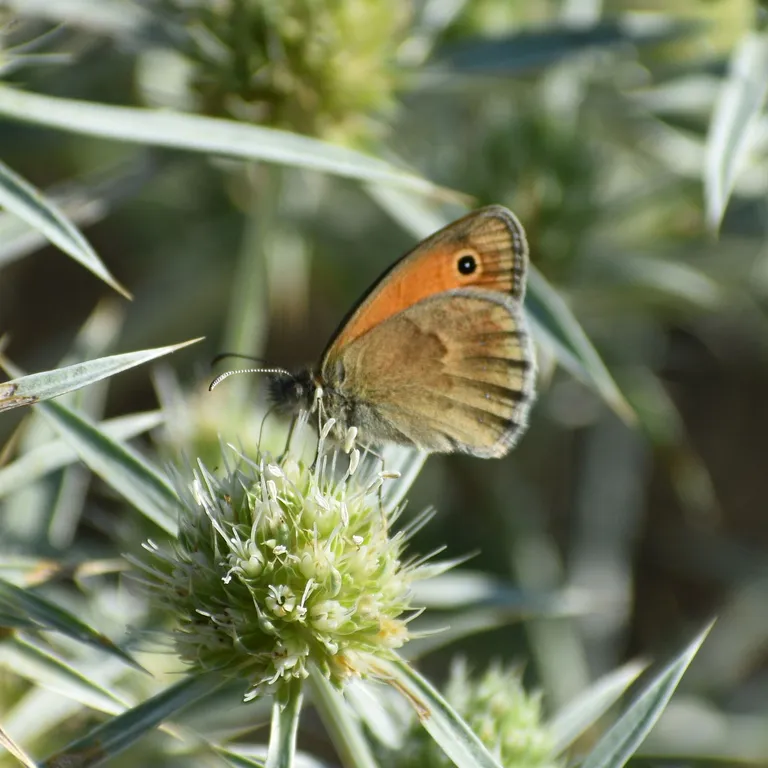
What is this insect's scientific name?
Coenonympha pamphilus
